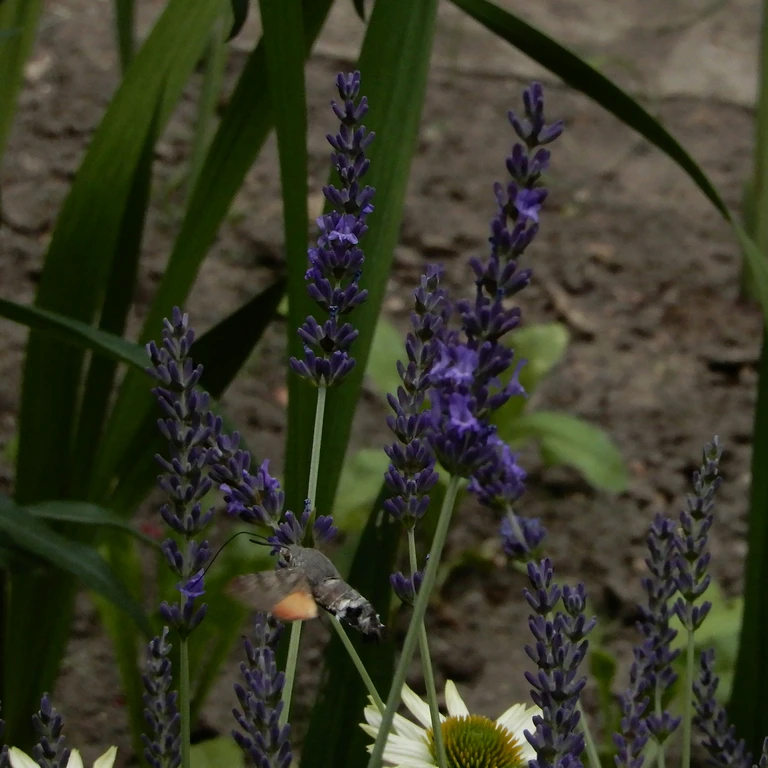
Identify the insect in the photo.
Macroglossum stellatarum
